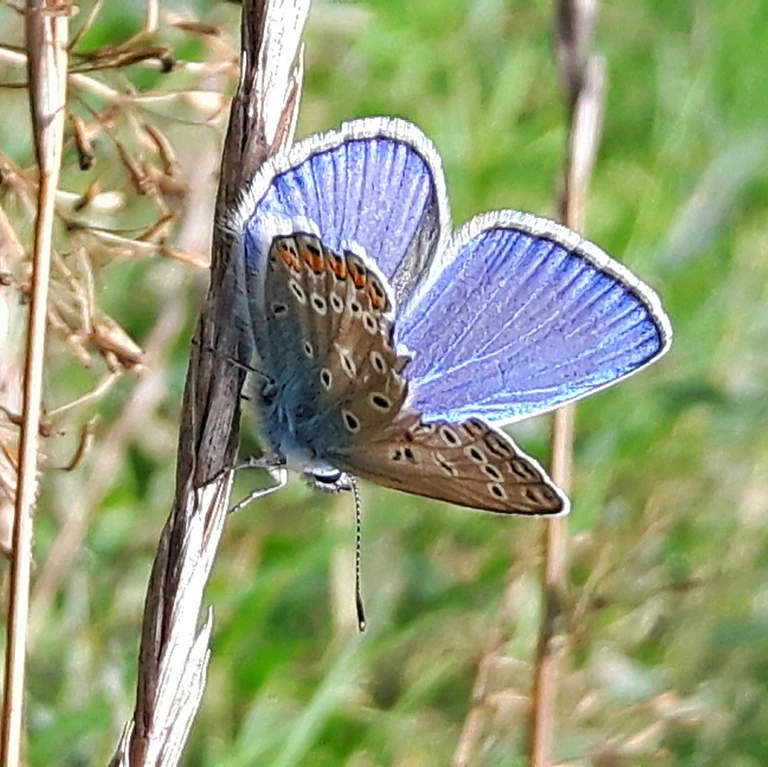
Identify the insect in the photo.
Polyommatus icarus
